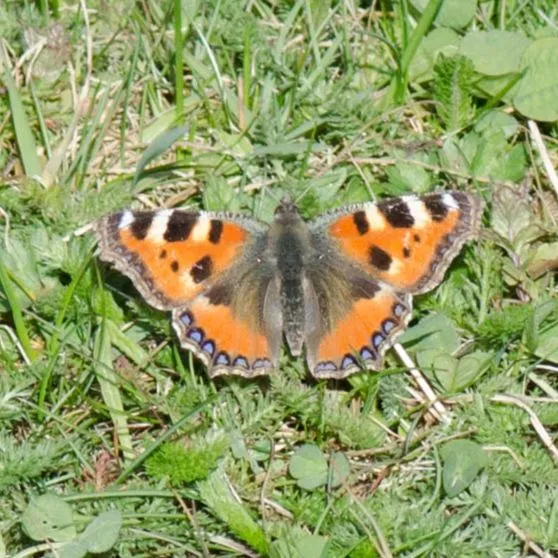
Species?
Aglais urticae
